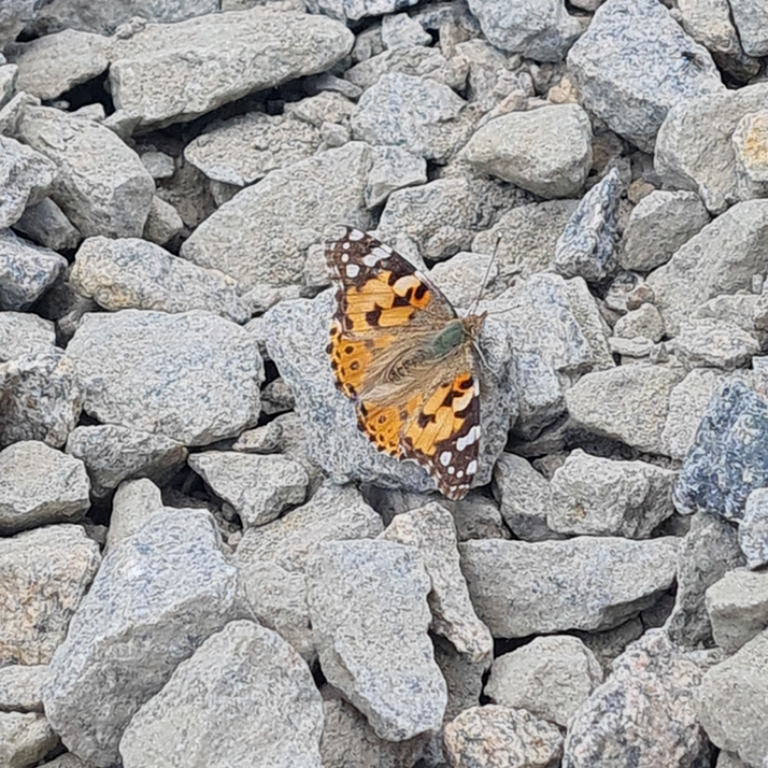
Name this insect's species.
Vanessa cardui
